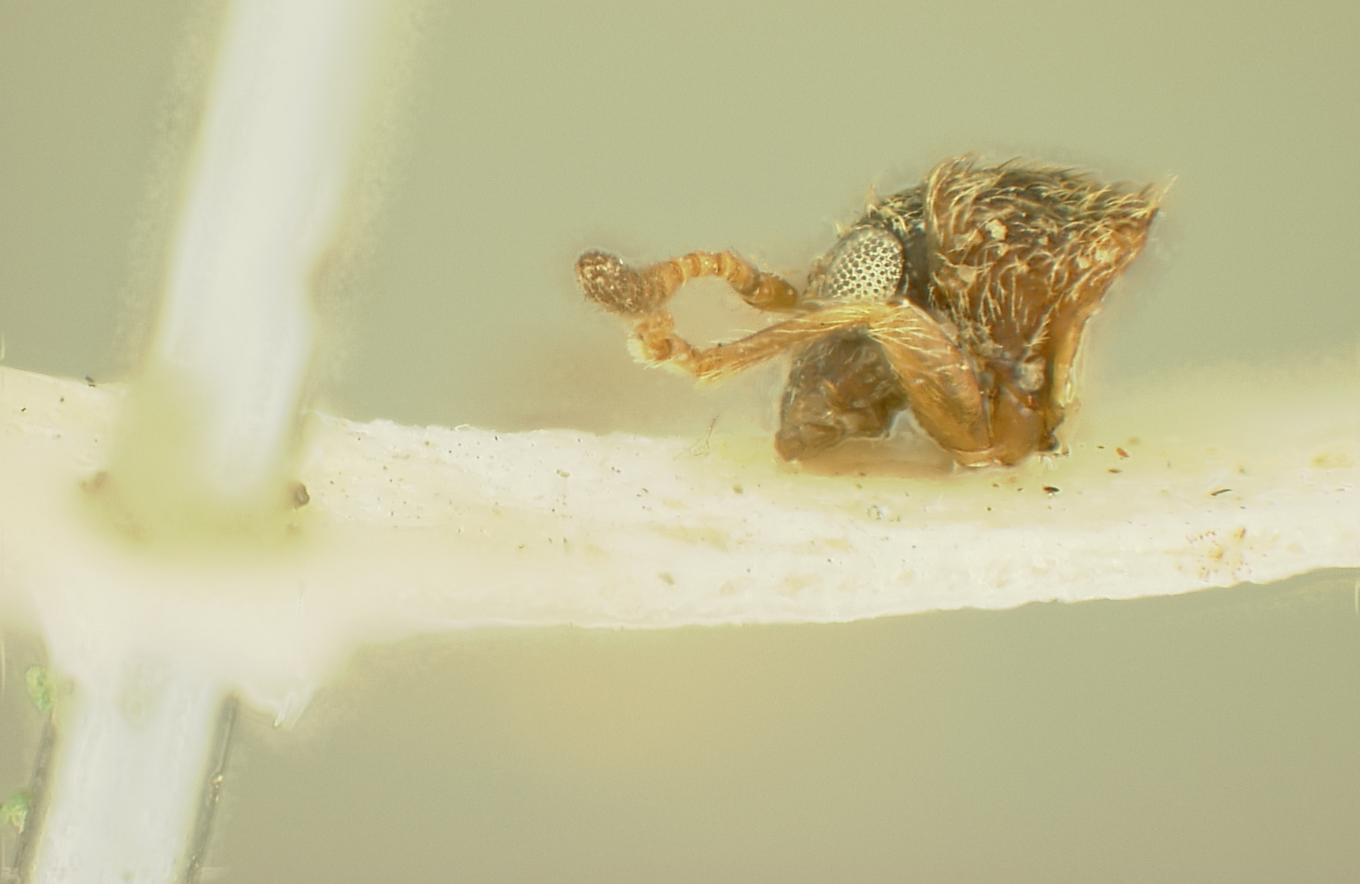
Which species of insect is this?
Distigmoptera borealis
